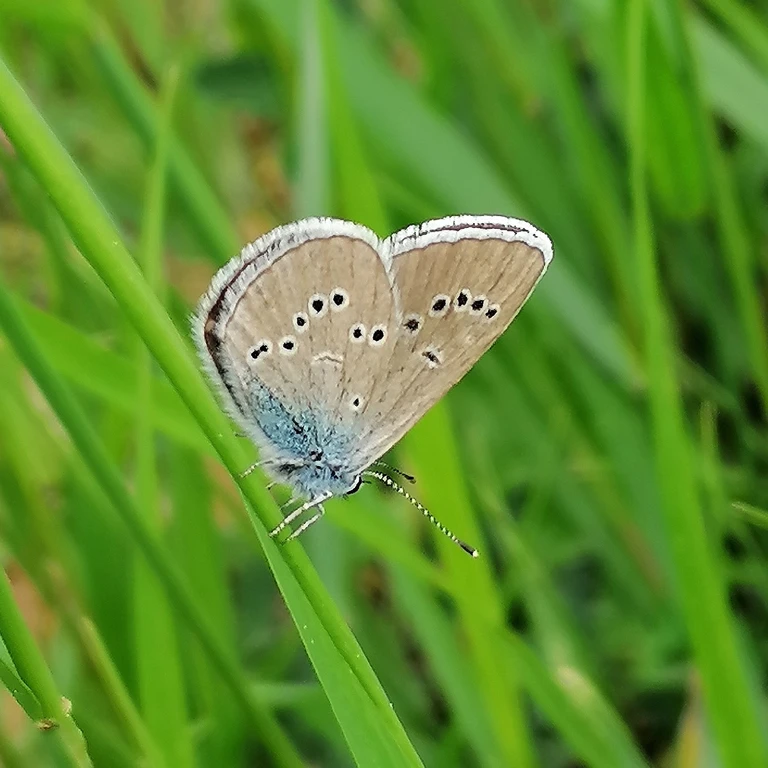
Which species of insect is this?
Cyaniris semiargus
